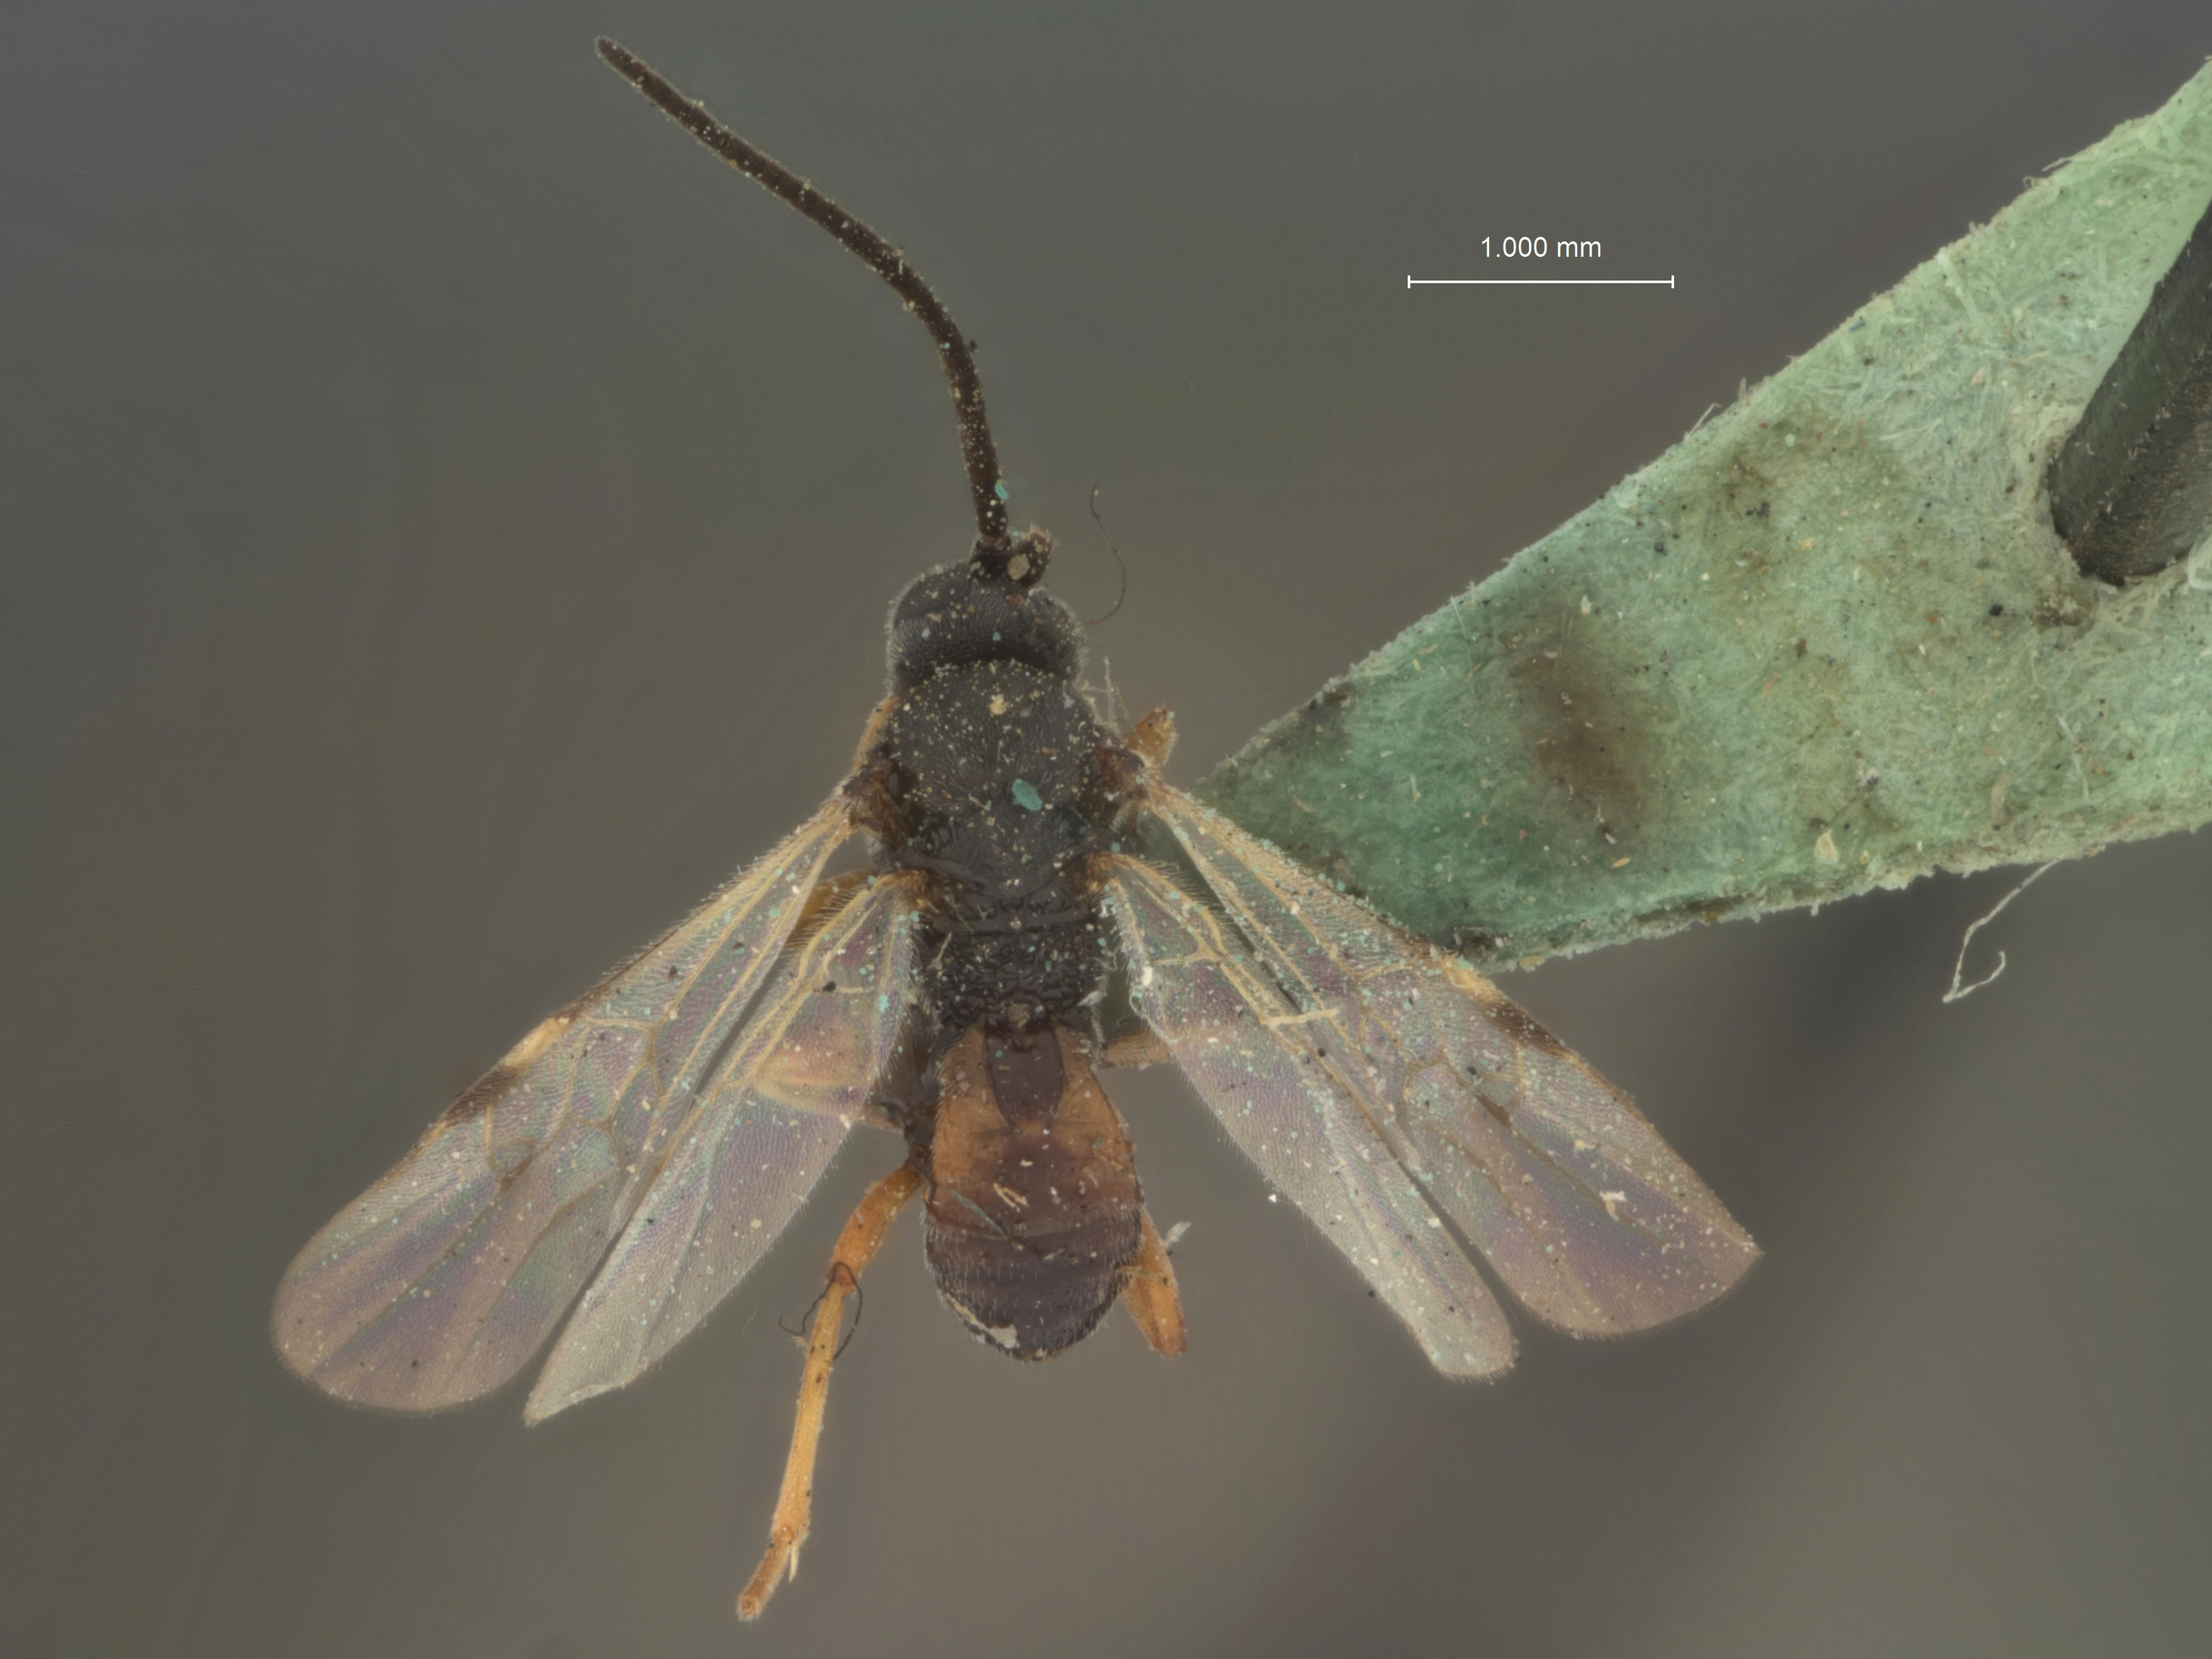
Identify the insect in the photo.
Microplitis melianae
